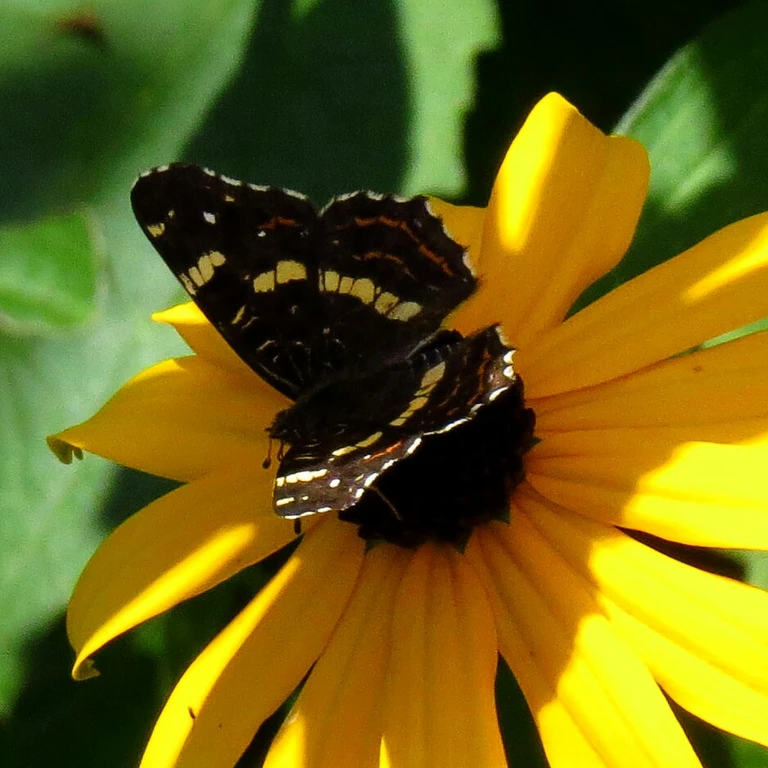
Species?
Araschnia levana
